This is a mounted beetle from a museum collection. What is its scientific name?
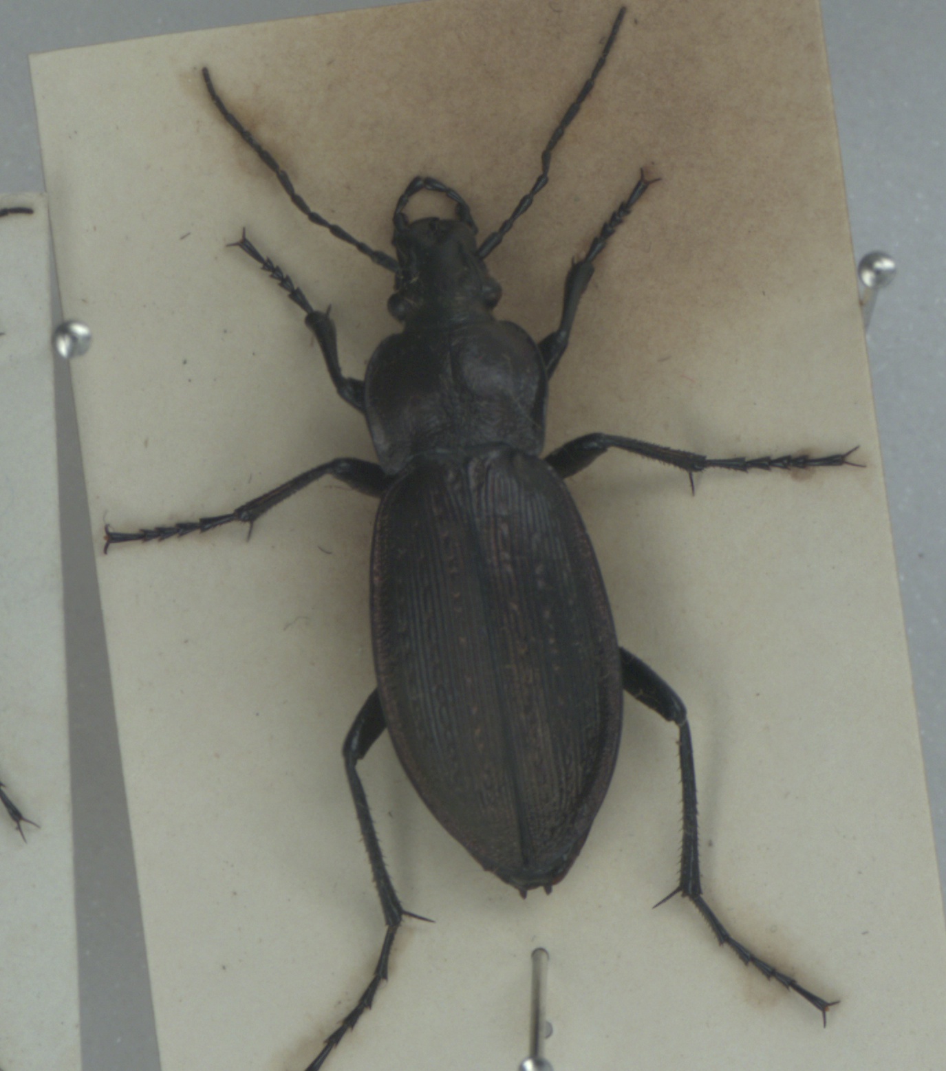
Carabus monilis
